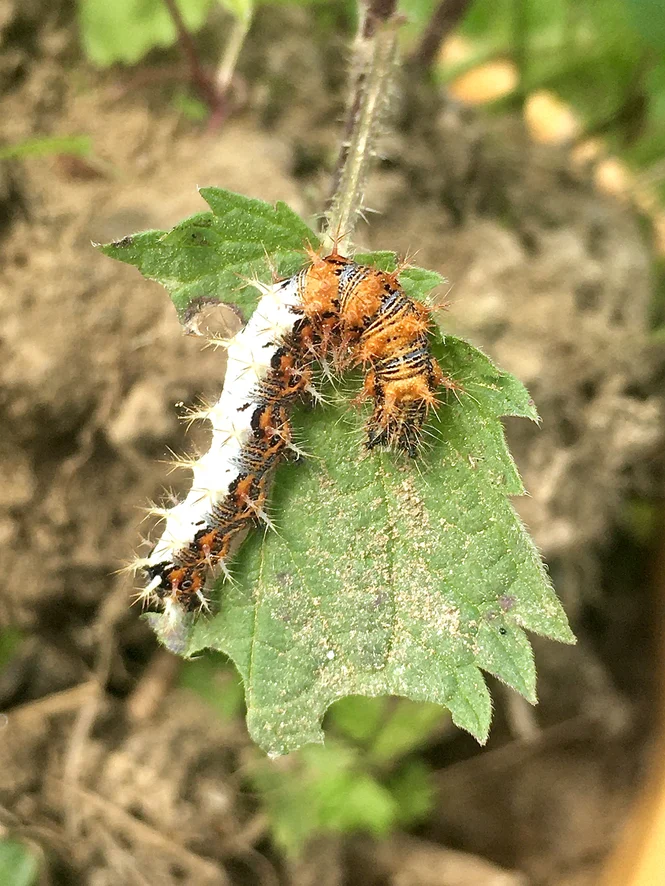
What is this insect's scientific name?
Polygonia c-album
